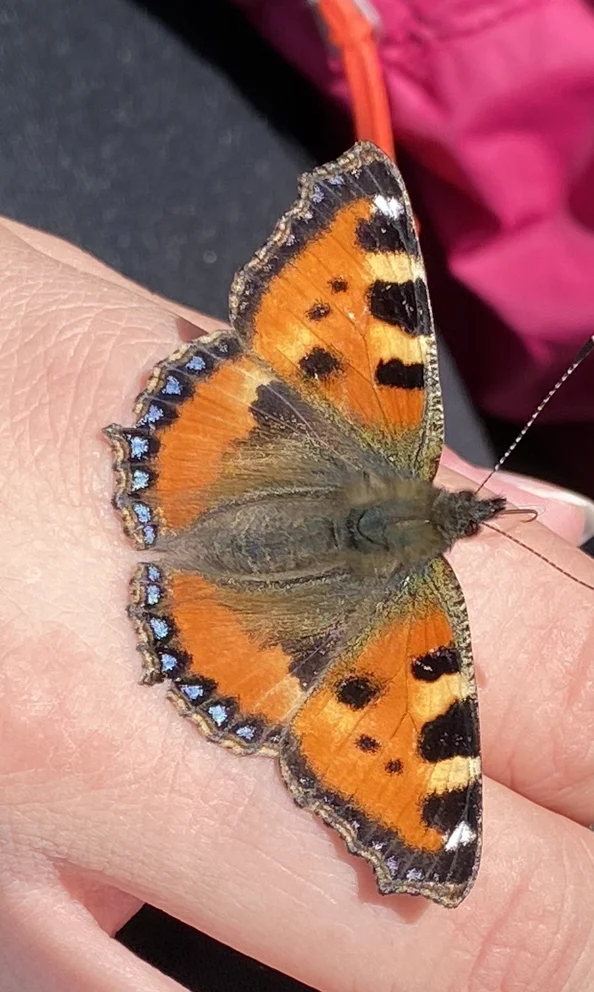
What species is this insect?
Aglais urticae
